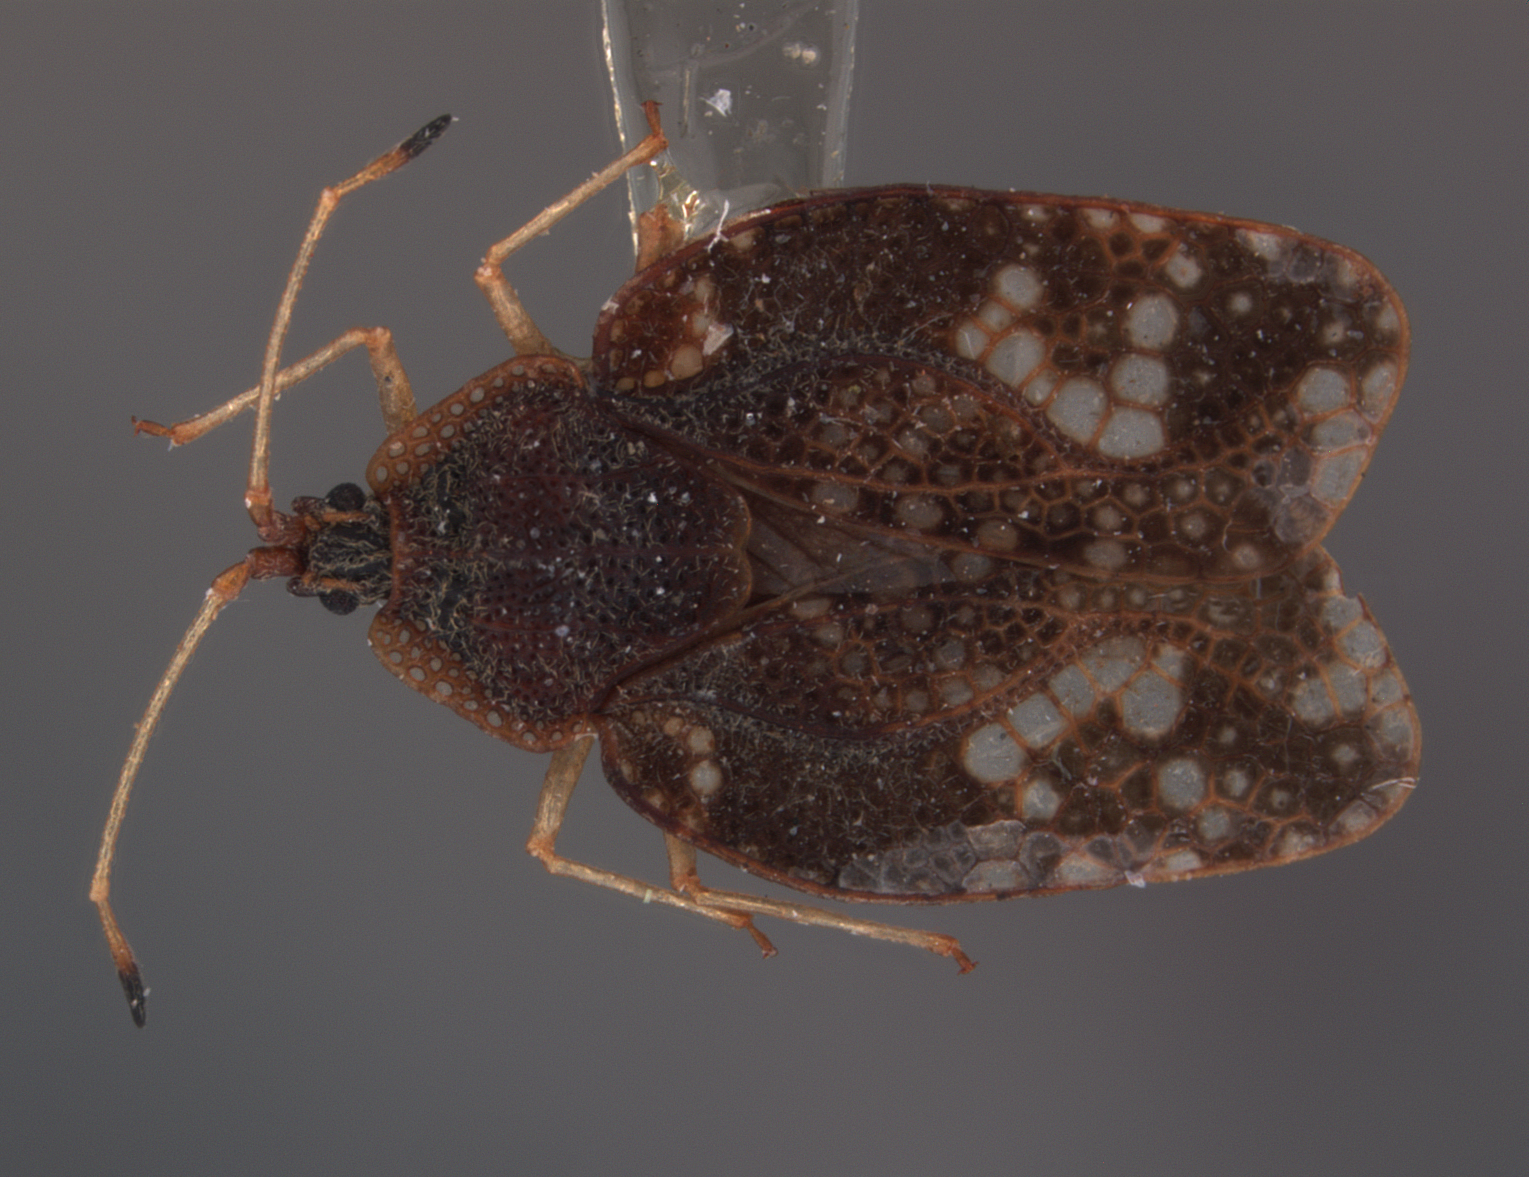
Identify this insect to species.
Tanytingis assamana
